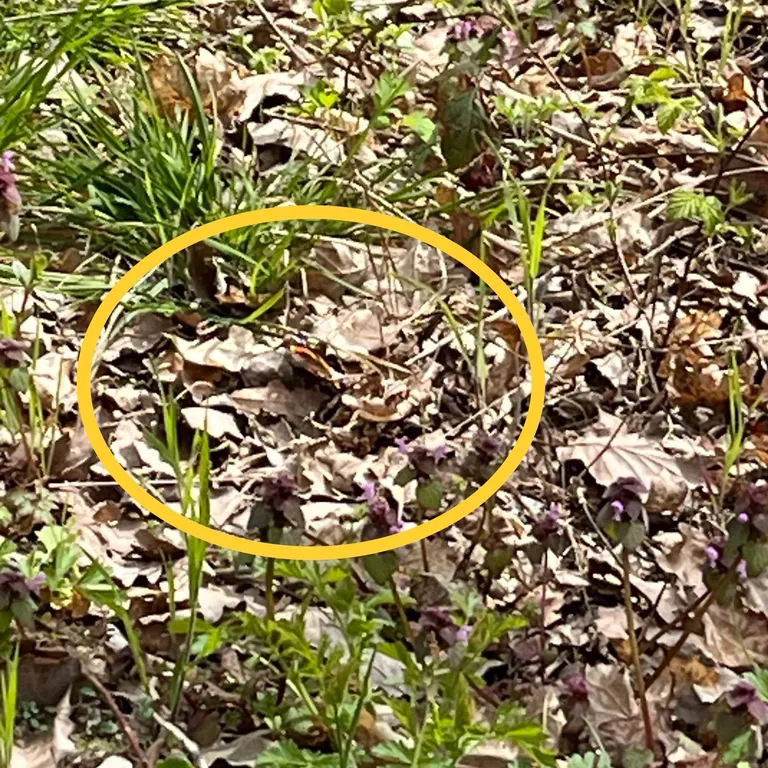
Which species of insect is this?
Vanessa atalanta
